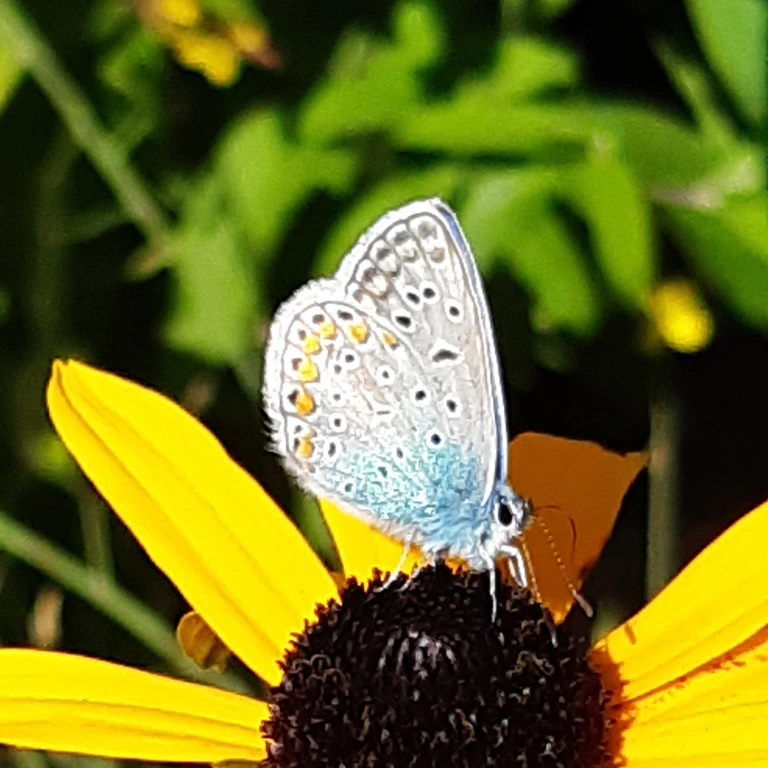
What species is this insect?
Polyommatus icarus
